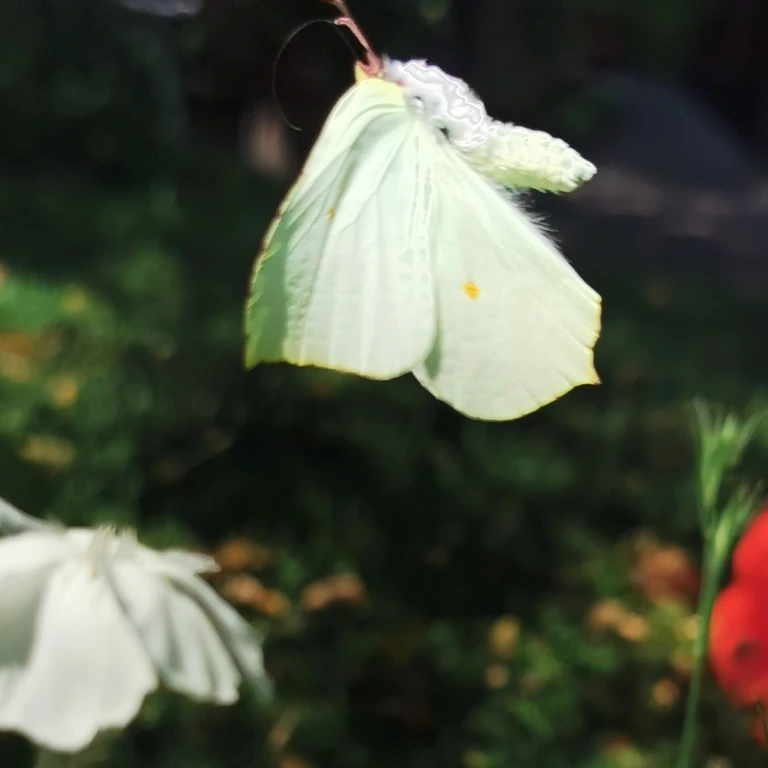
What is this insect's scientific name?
Gonepteryx rhamni
